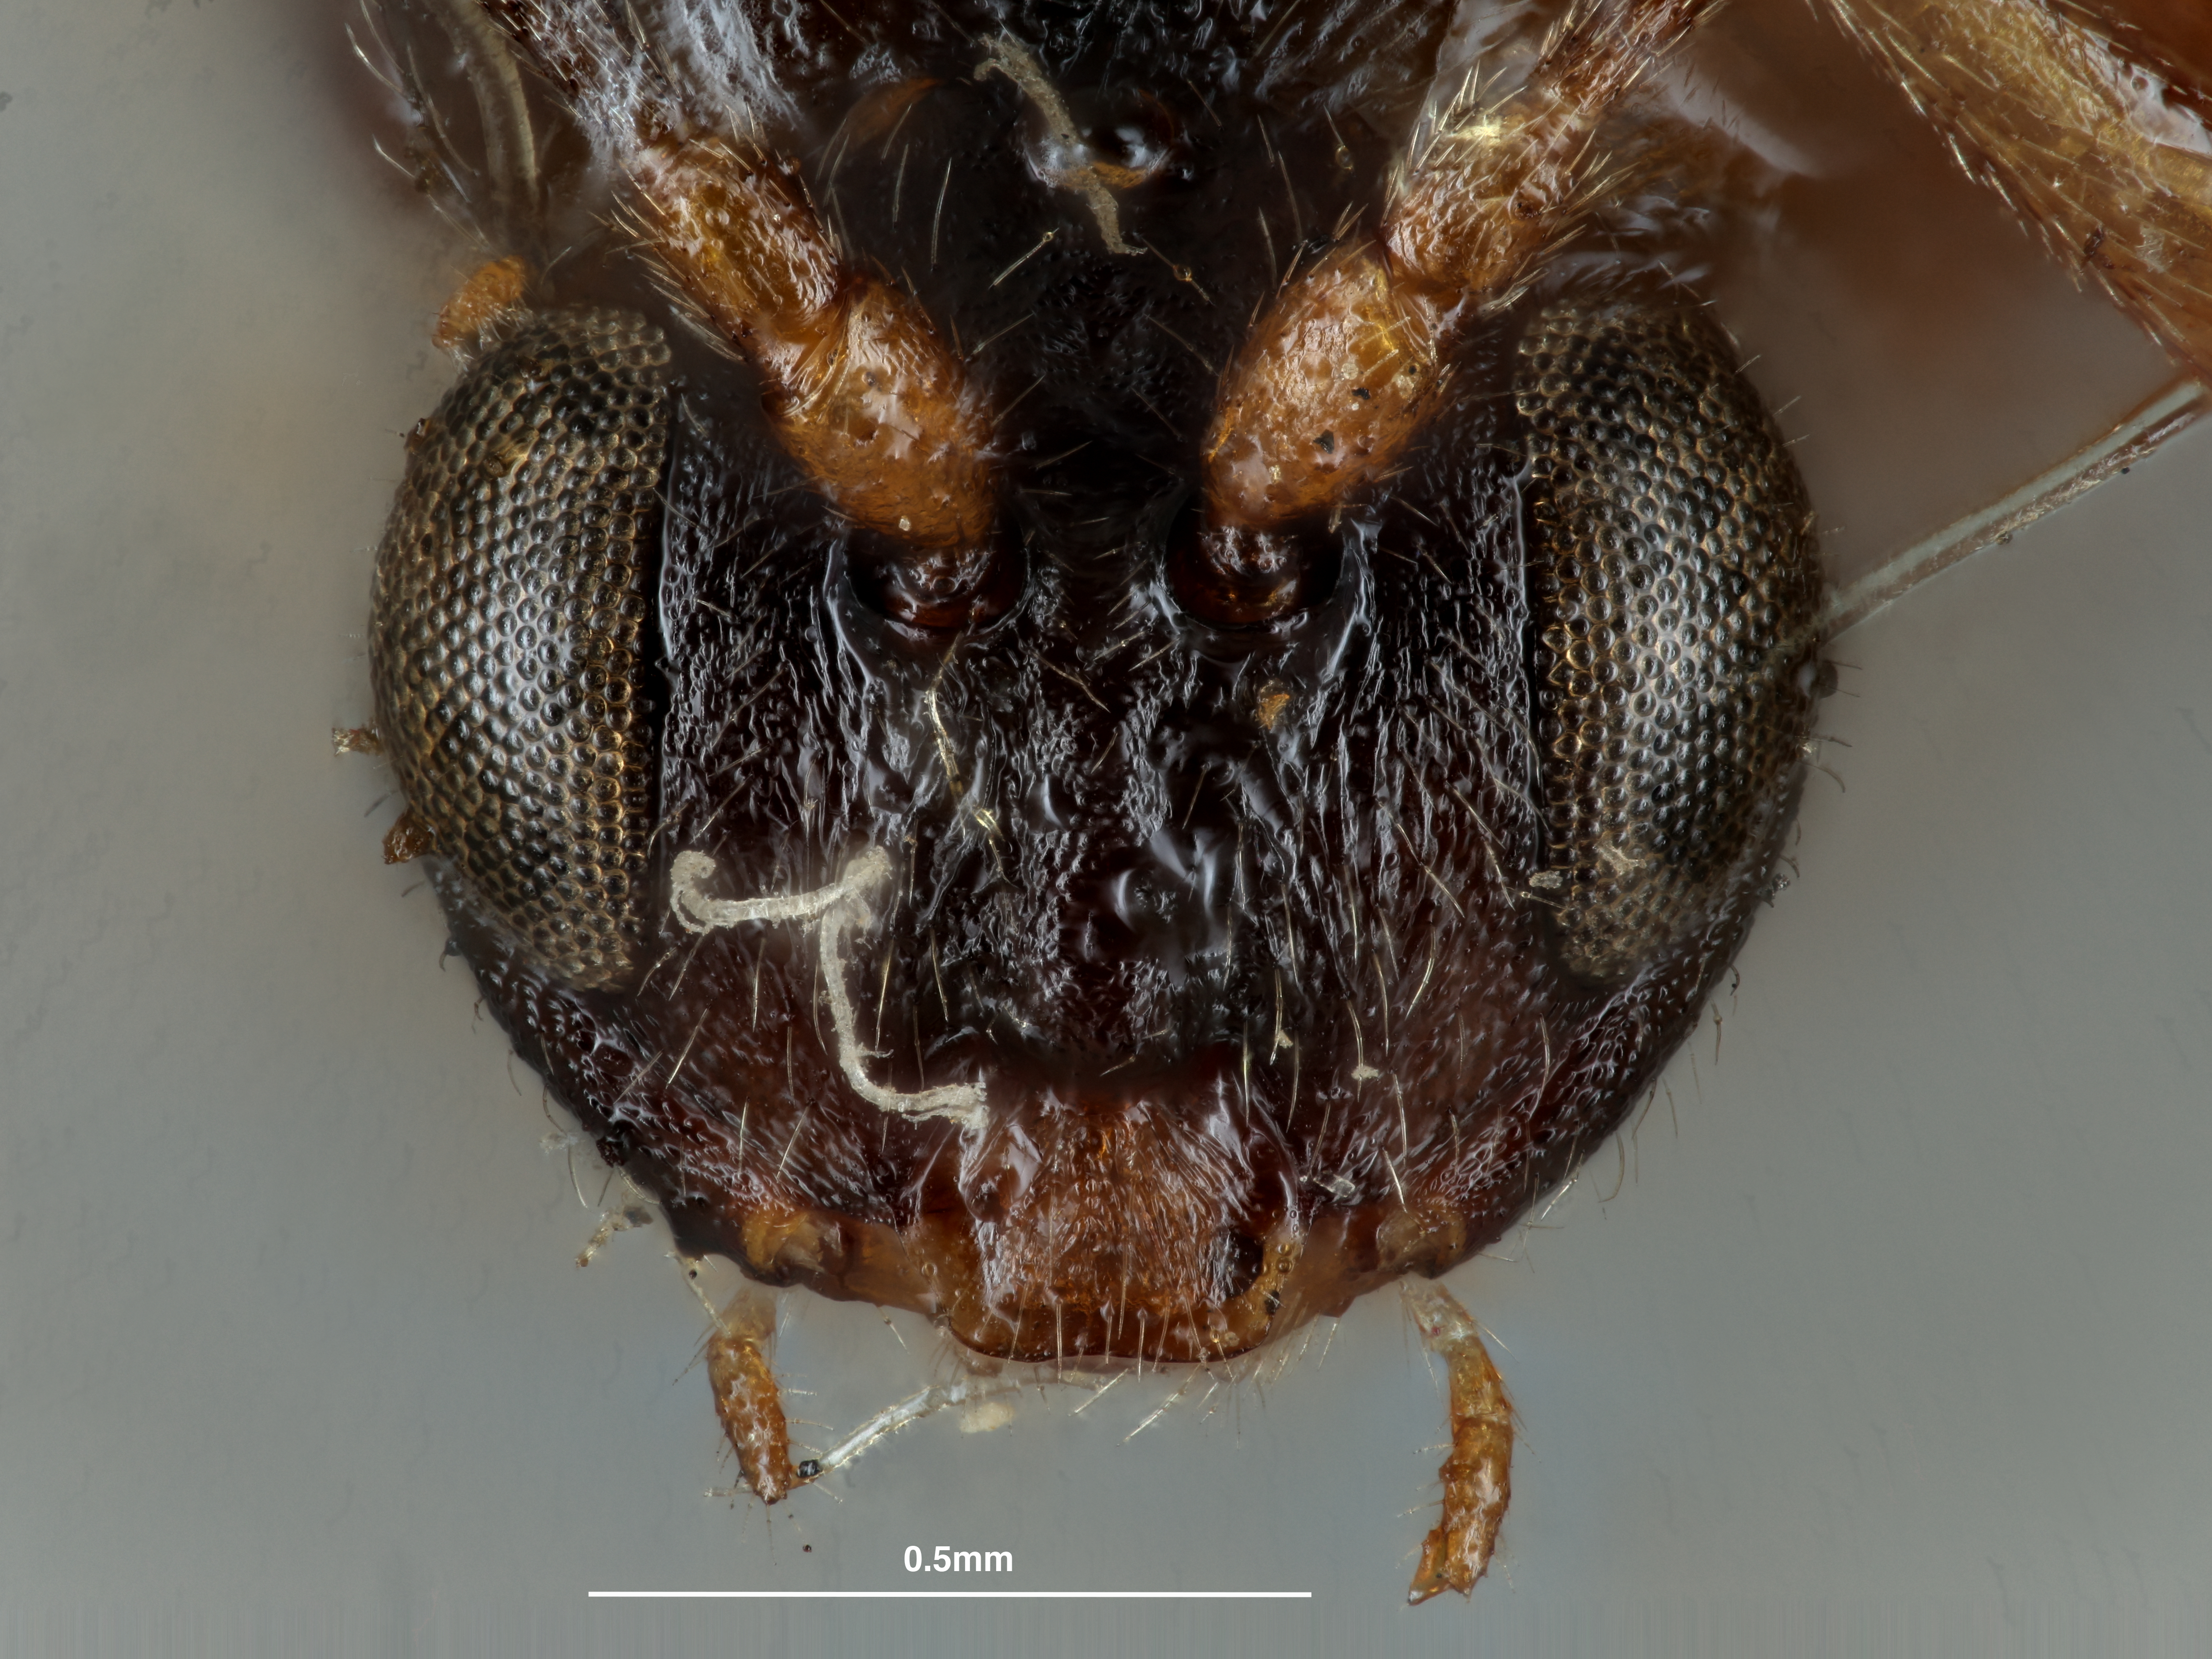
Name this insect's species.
Trigonaspis obconica
